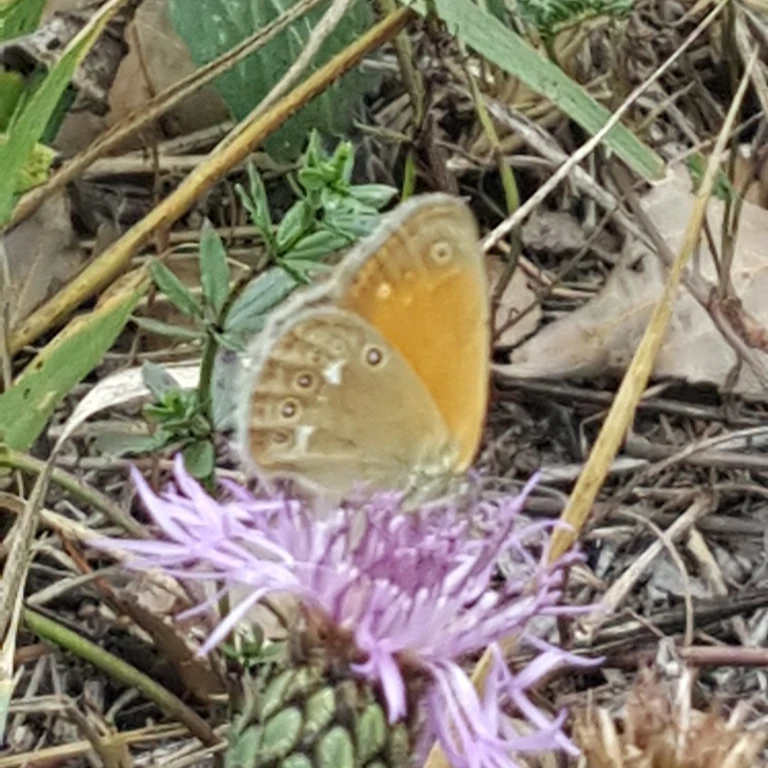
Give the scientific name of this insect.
Coenonympha glycerion (also Coenonympha iphis)
